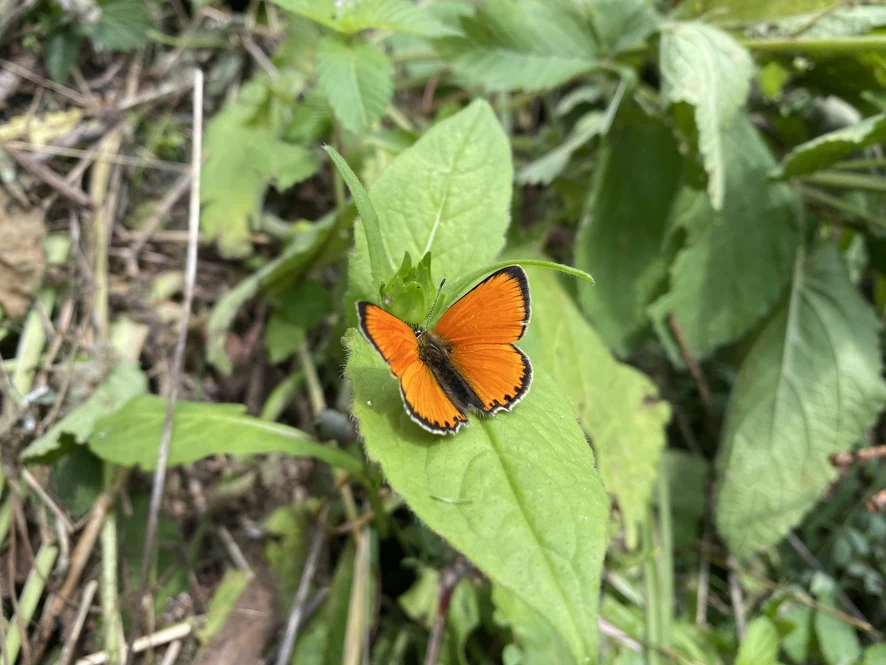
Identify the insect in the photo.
Lycaena virgaureae
